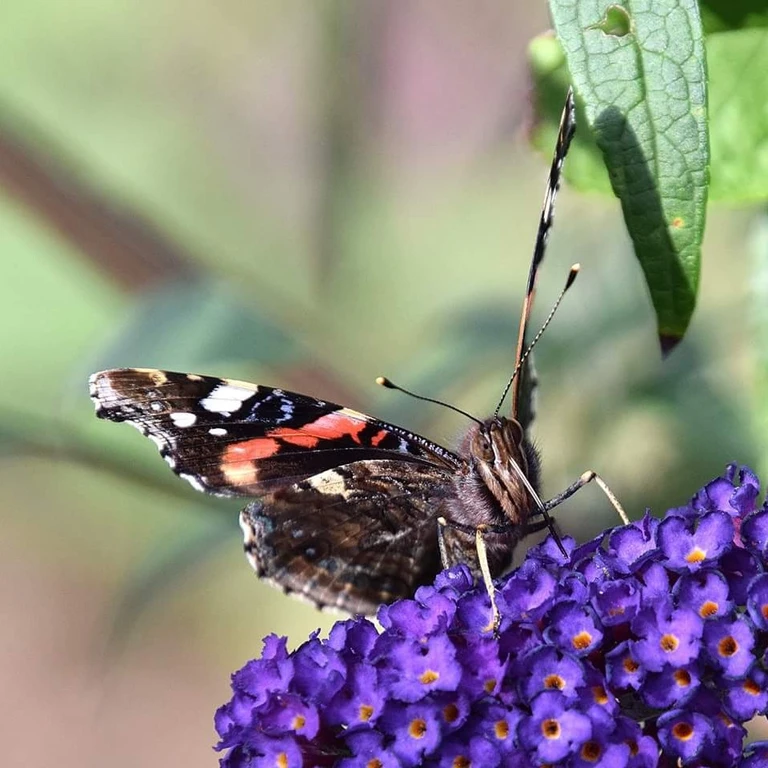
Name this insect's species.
Vanessa atalanta
